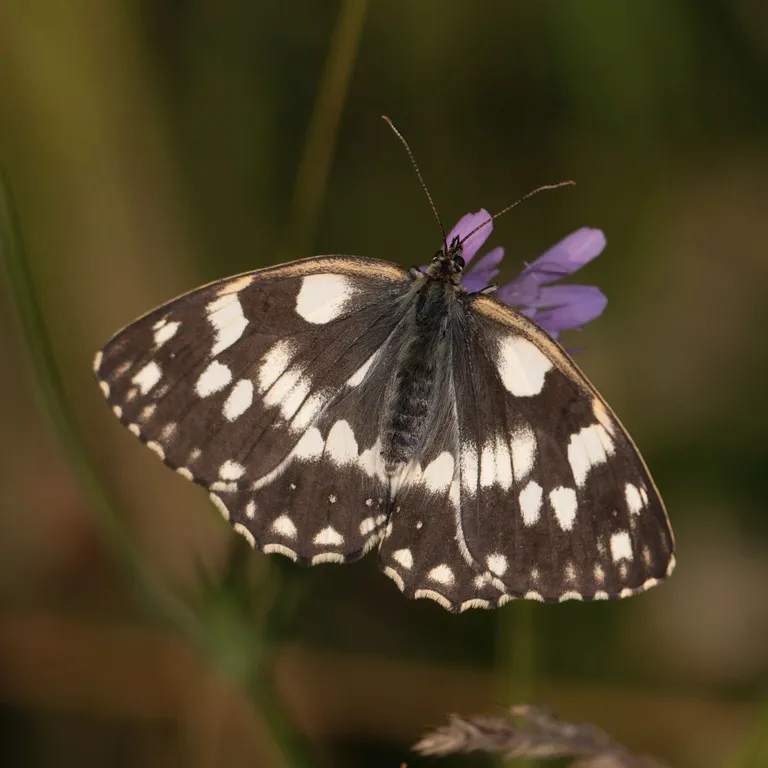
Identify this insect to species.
Melanargia galathea
